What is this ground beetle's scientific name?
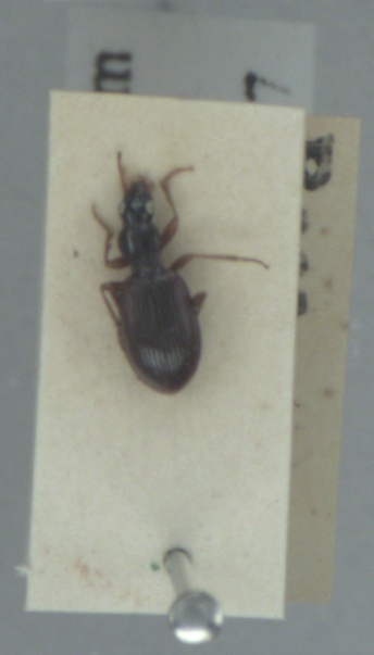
Oxypselaphus obscurus
